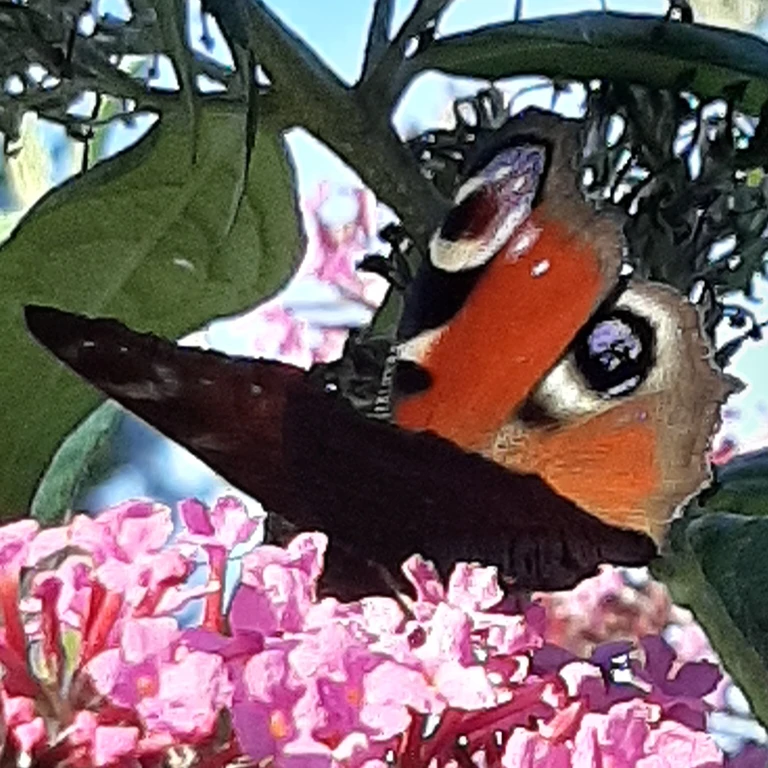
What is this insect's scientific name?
Aglais io
